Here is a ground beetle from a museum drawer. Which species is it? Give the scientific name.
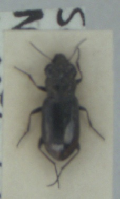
Notiophilus biguttatus
